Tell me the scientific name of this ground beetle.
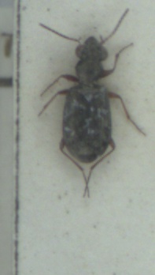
Asaphidion stierlini
